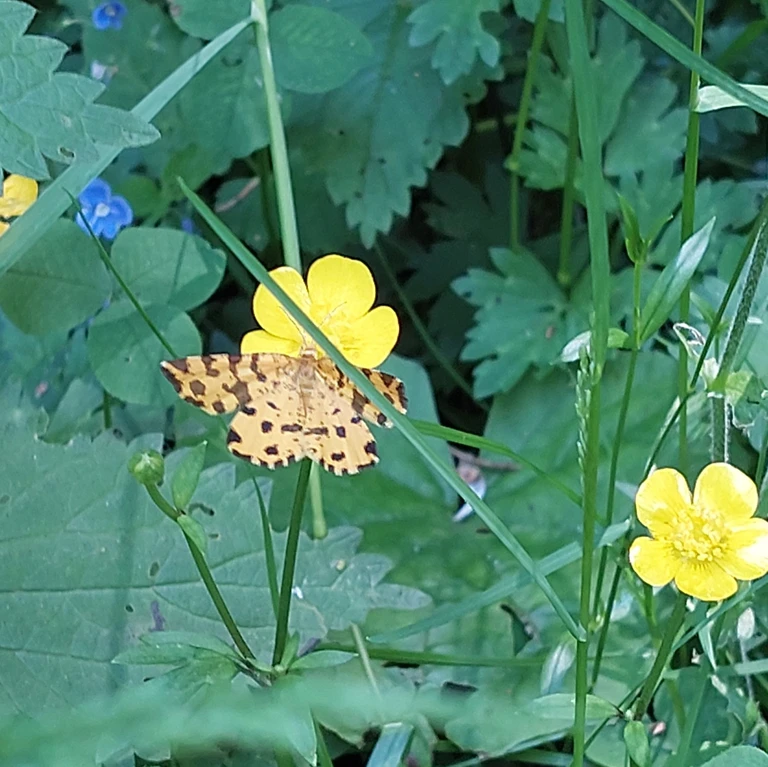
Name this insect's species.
Pseudopanthera macularia
